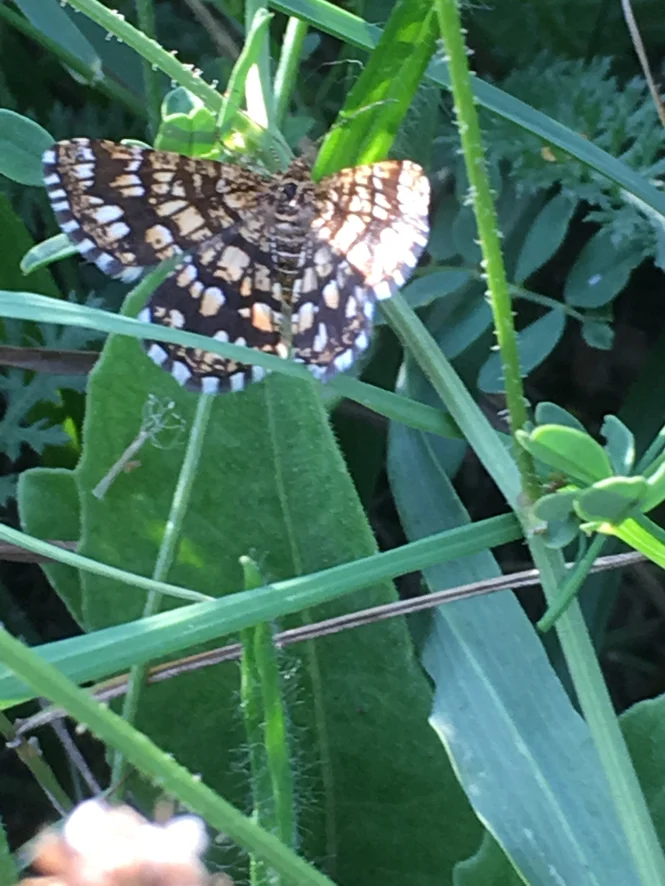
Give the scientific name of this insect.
Chiasmia clathrata
